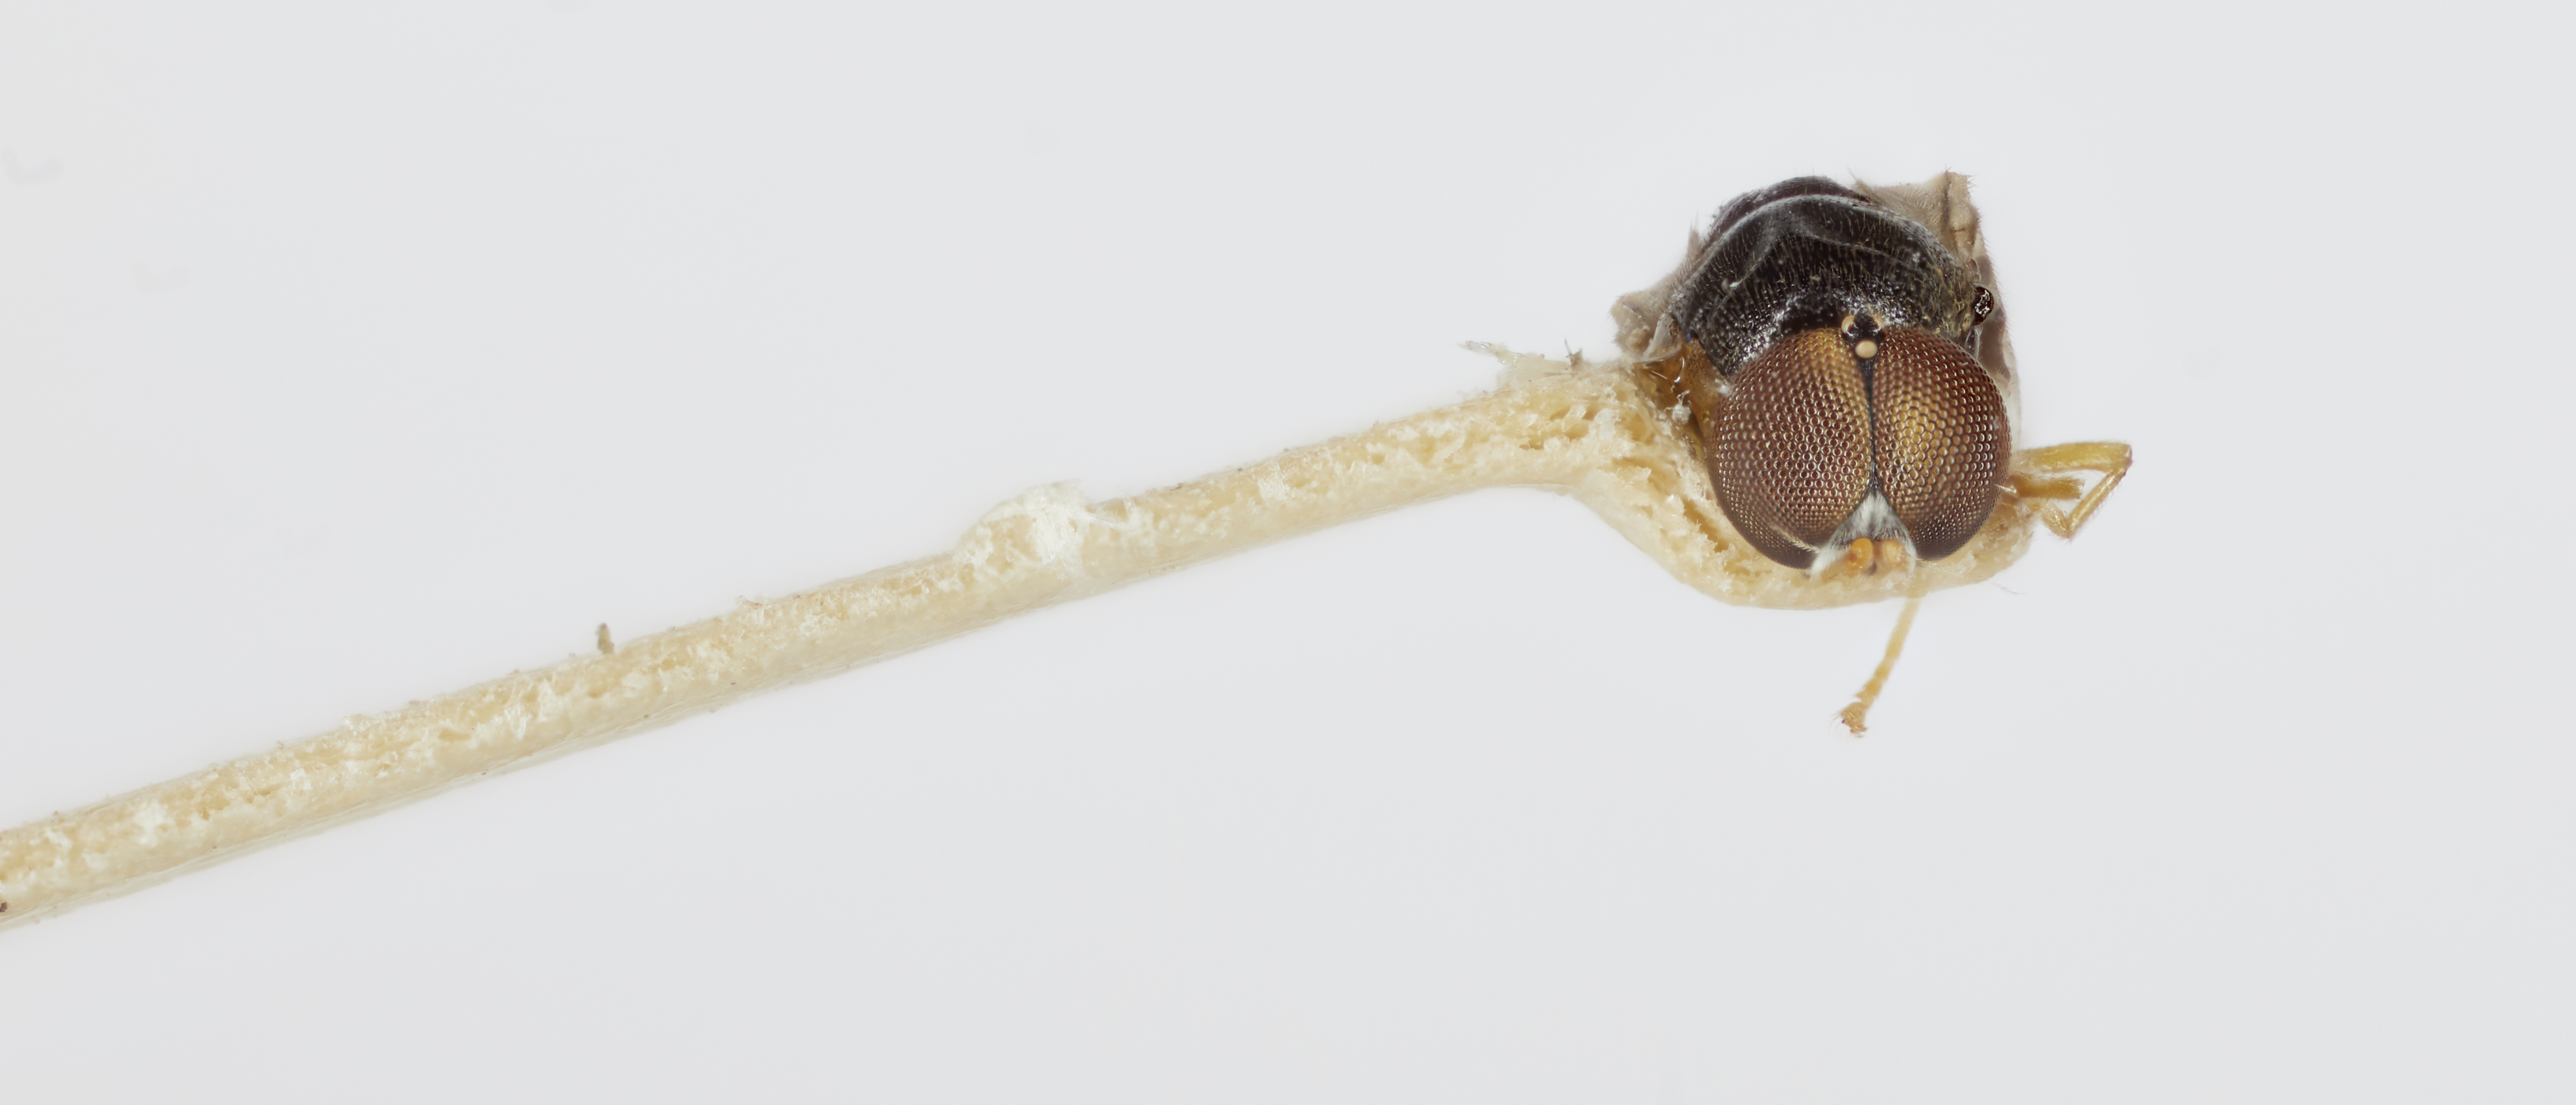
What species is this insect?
Camptopteromyia obscura
